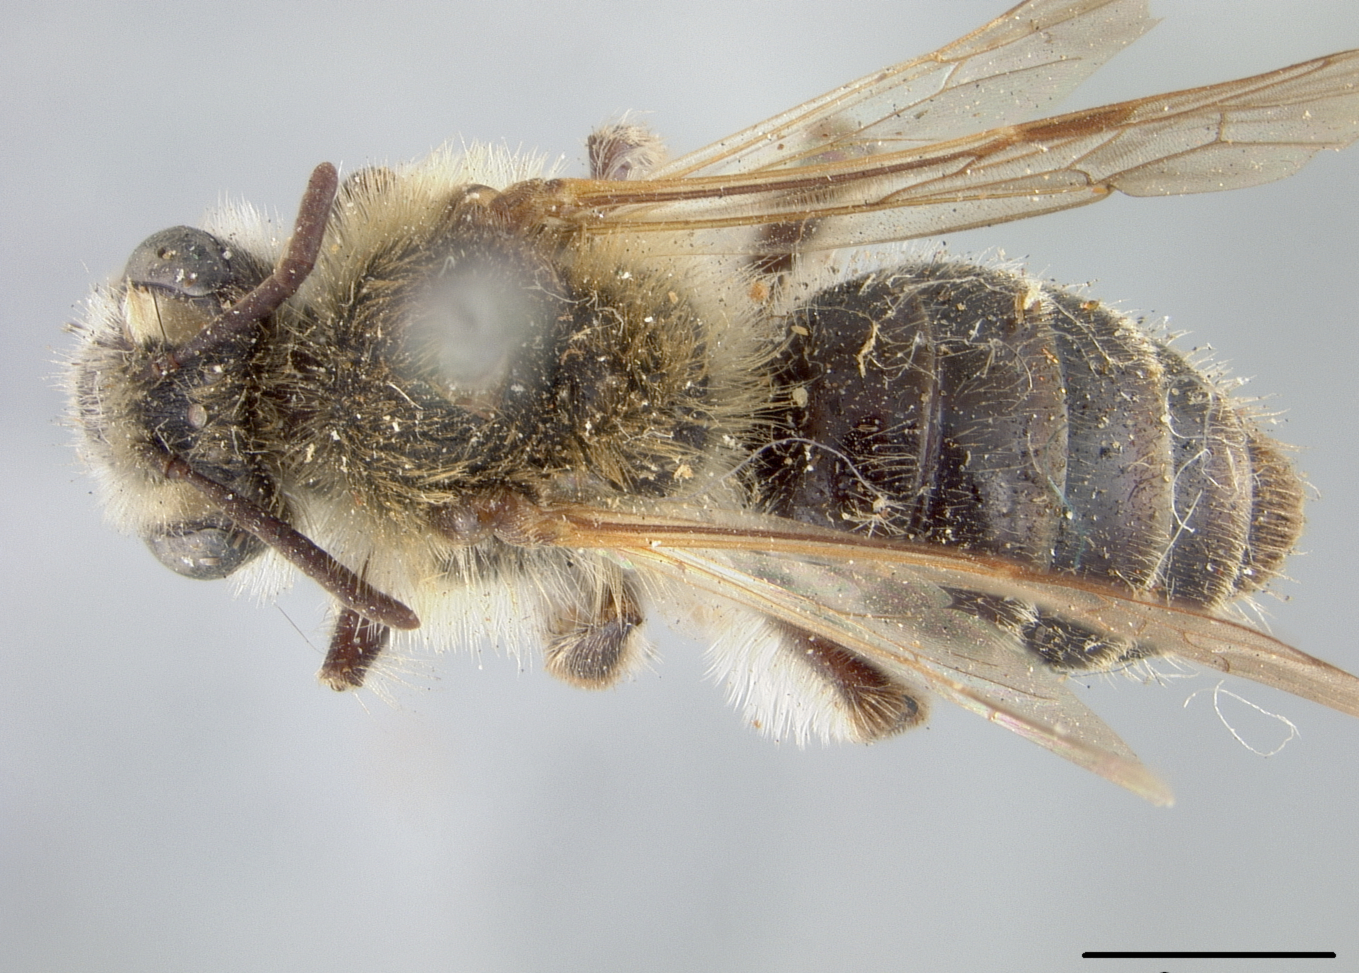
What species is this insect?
Andrena macgillivrayi
